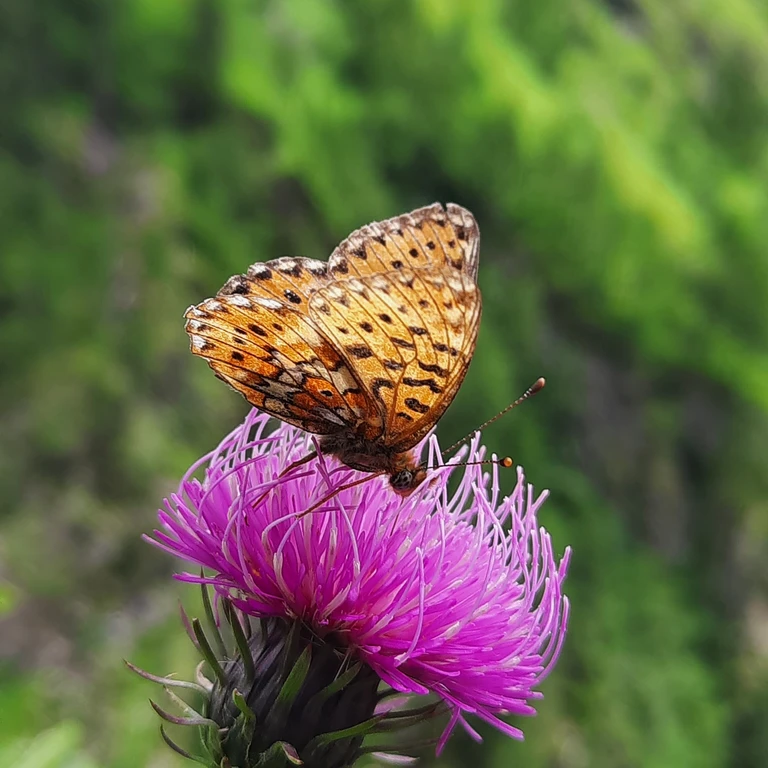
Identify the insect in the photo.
Boloria euphrosyne (also Clossiana euphrosyne)
